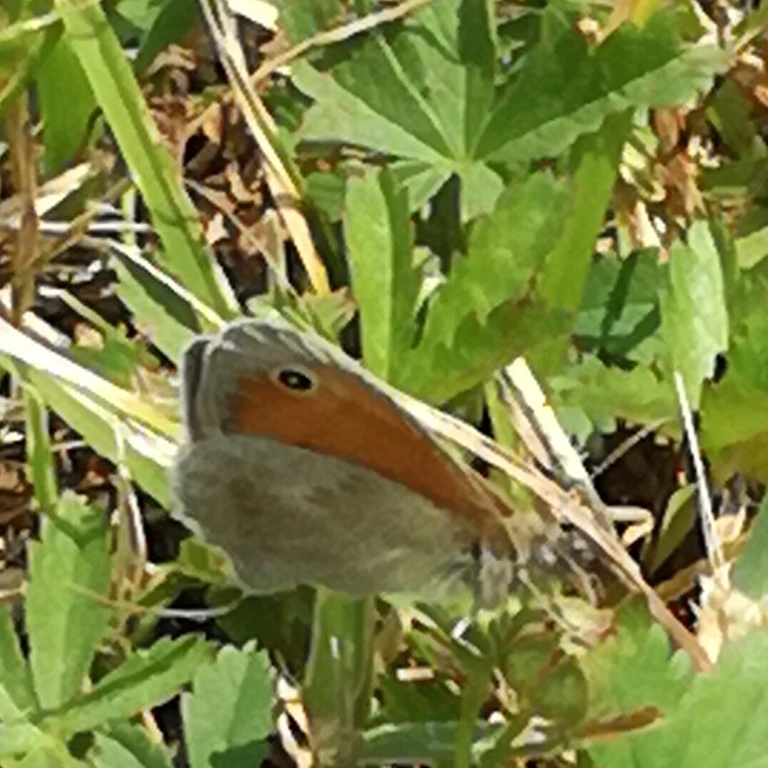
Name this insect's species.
Coenonympha pamphilus
